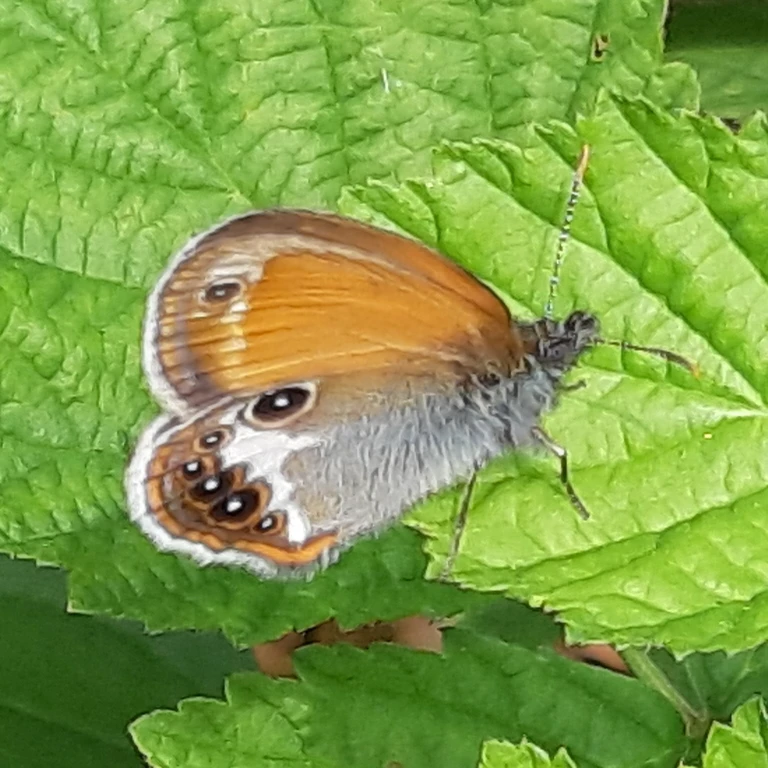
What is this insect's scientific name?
Coenonympha arcania
